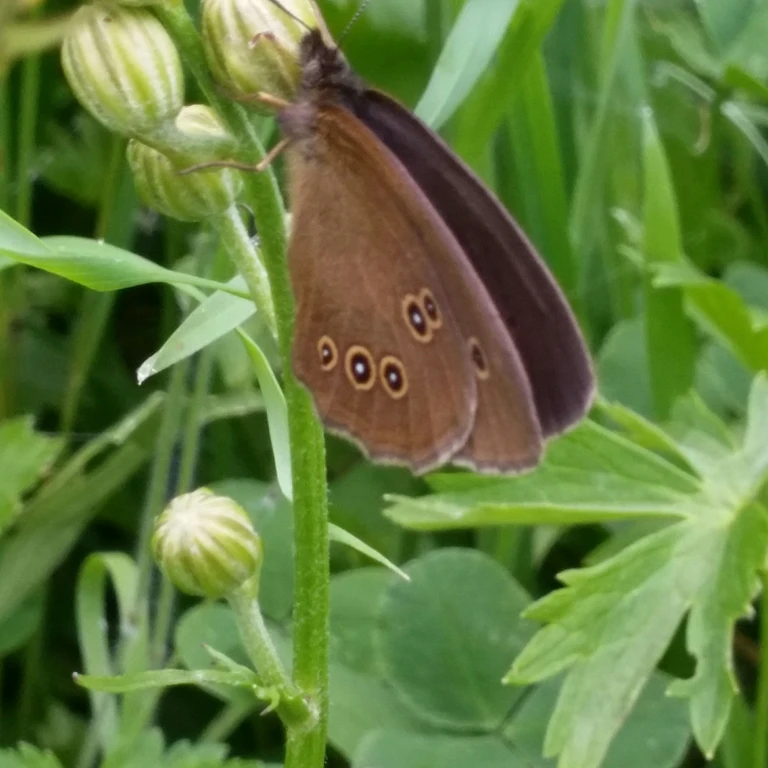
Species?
Aphantopus hyperantus
